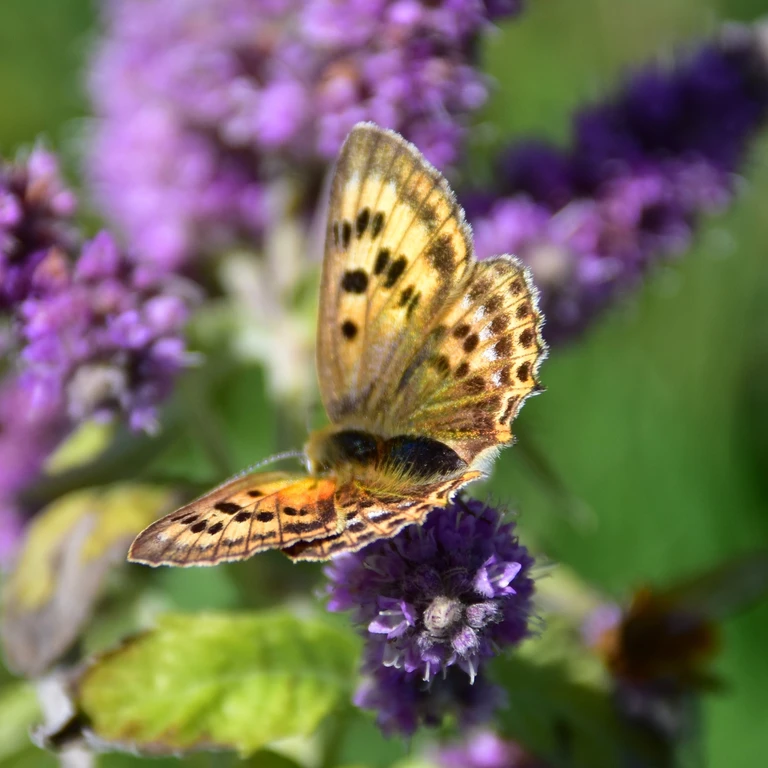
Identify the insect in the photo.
Lycaena virgaureae
